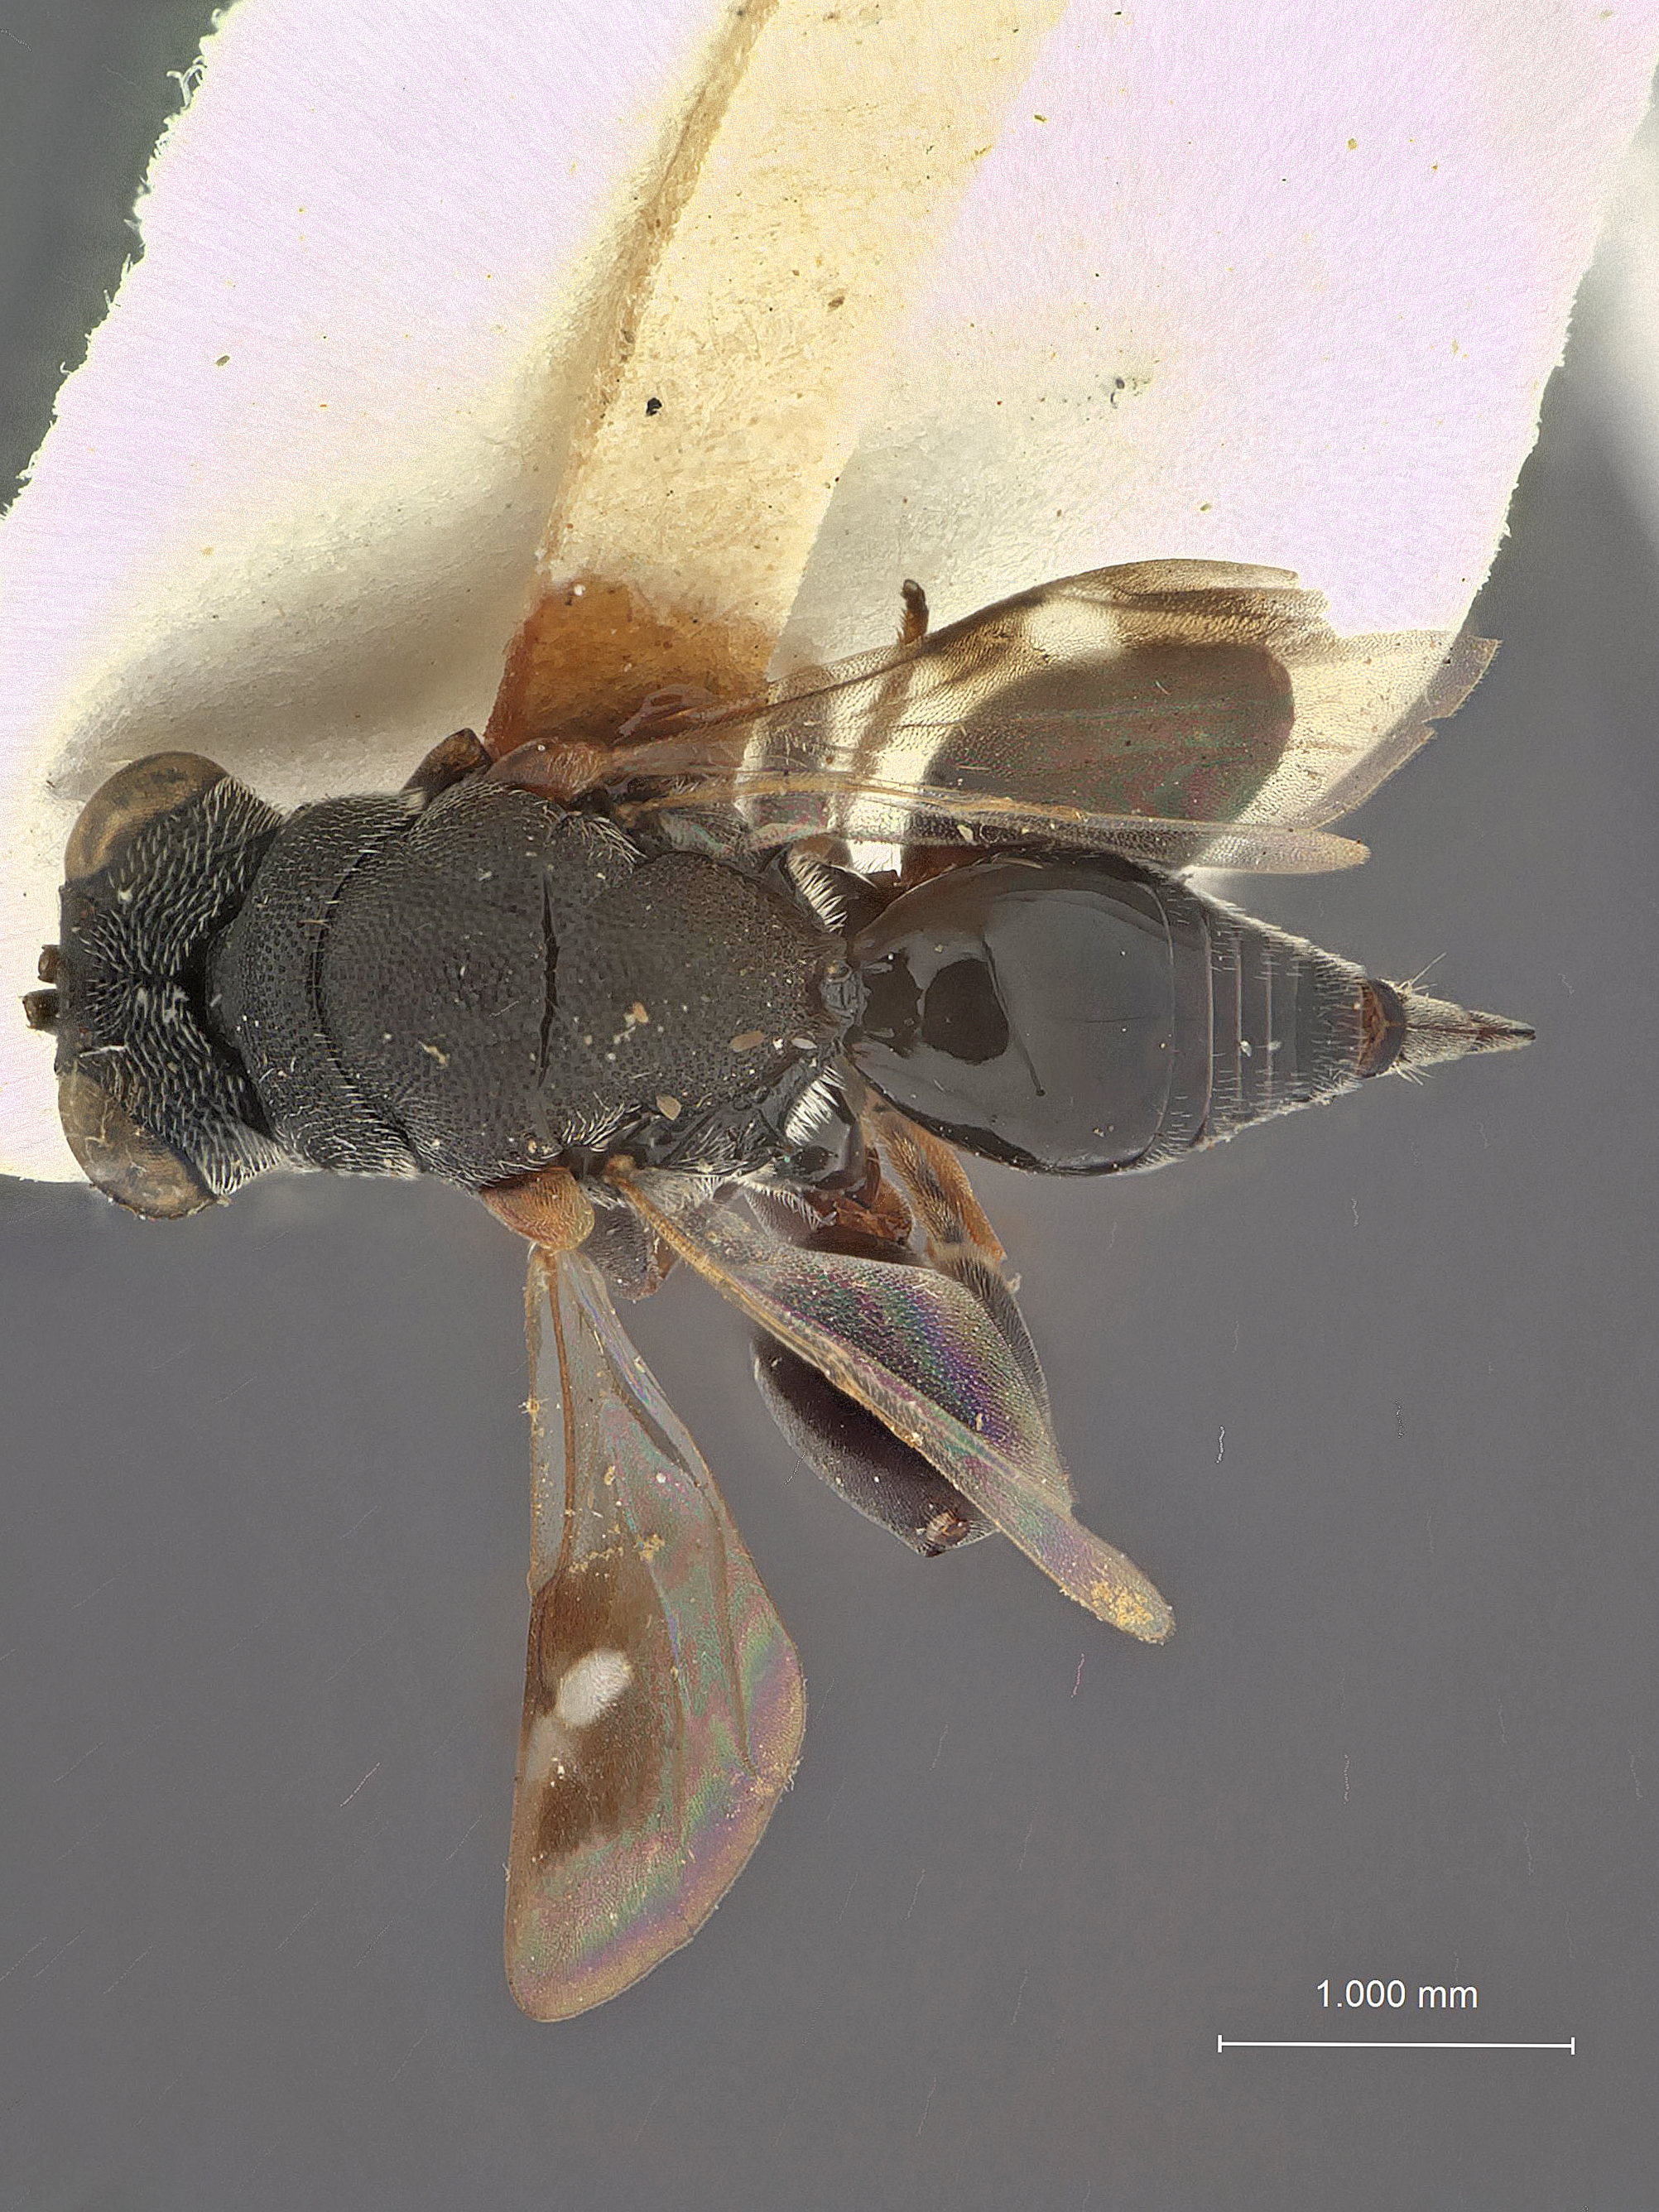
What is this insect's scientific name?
Kriechbaumerella kala
